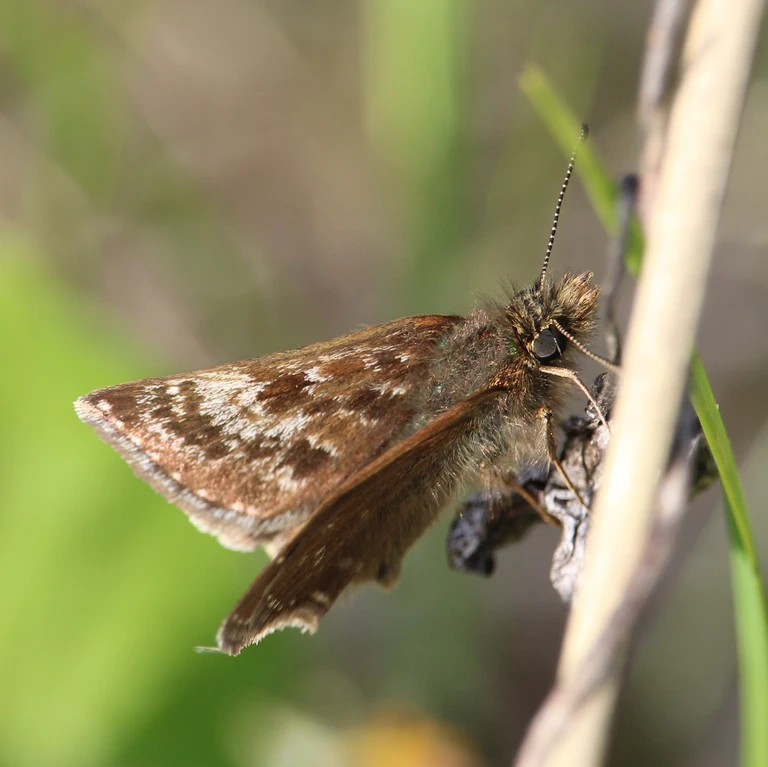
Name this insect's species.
Erynnis tages
